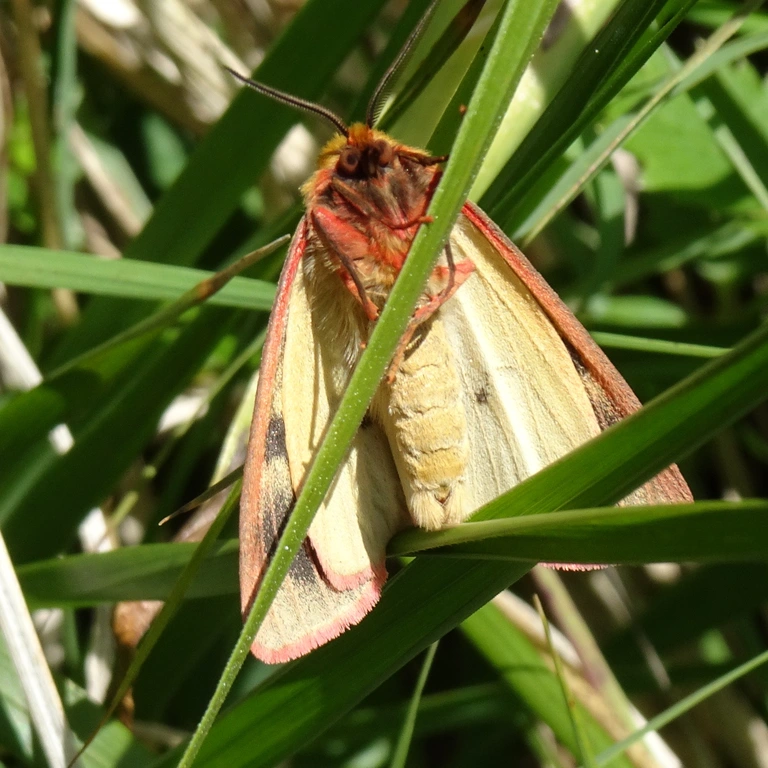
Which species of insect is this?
Diacrisia sannio
